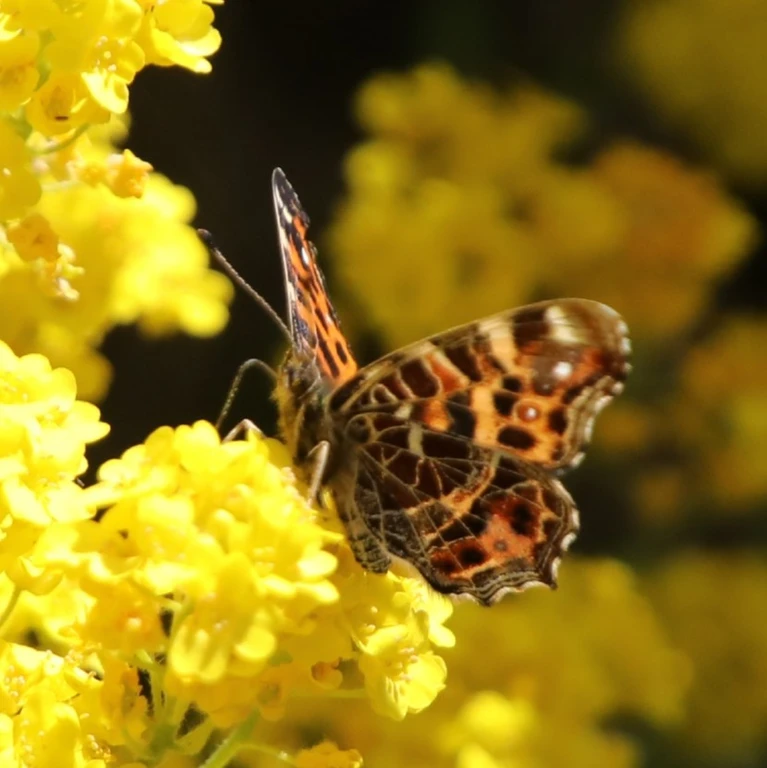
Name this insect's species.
Araschnia levana
